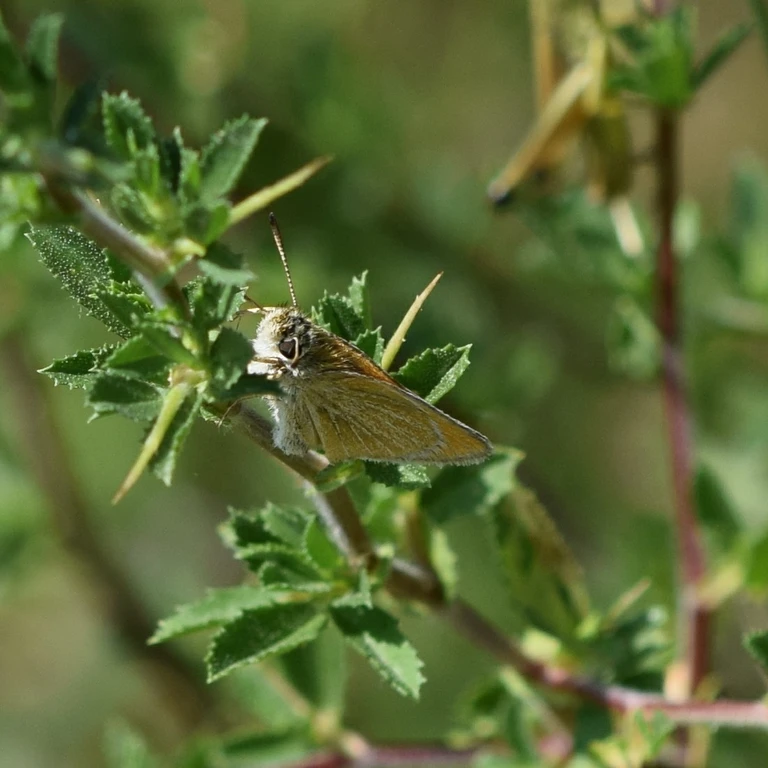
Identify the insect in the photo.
Thymelicus lineola
